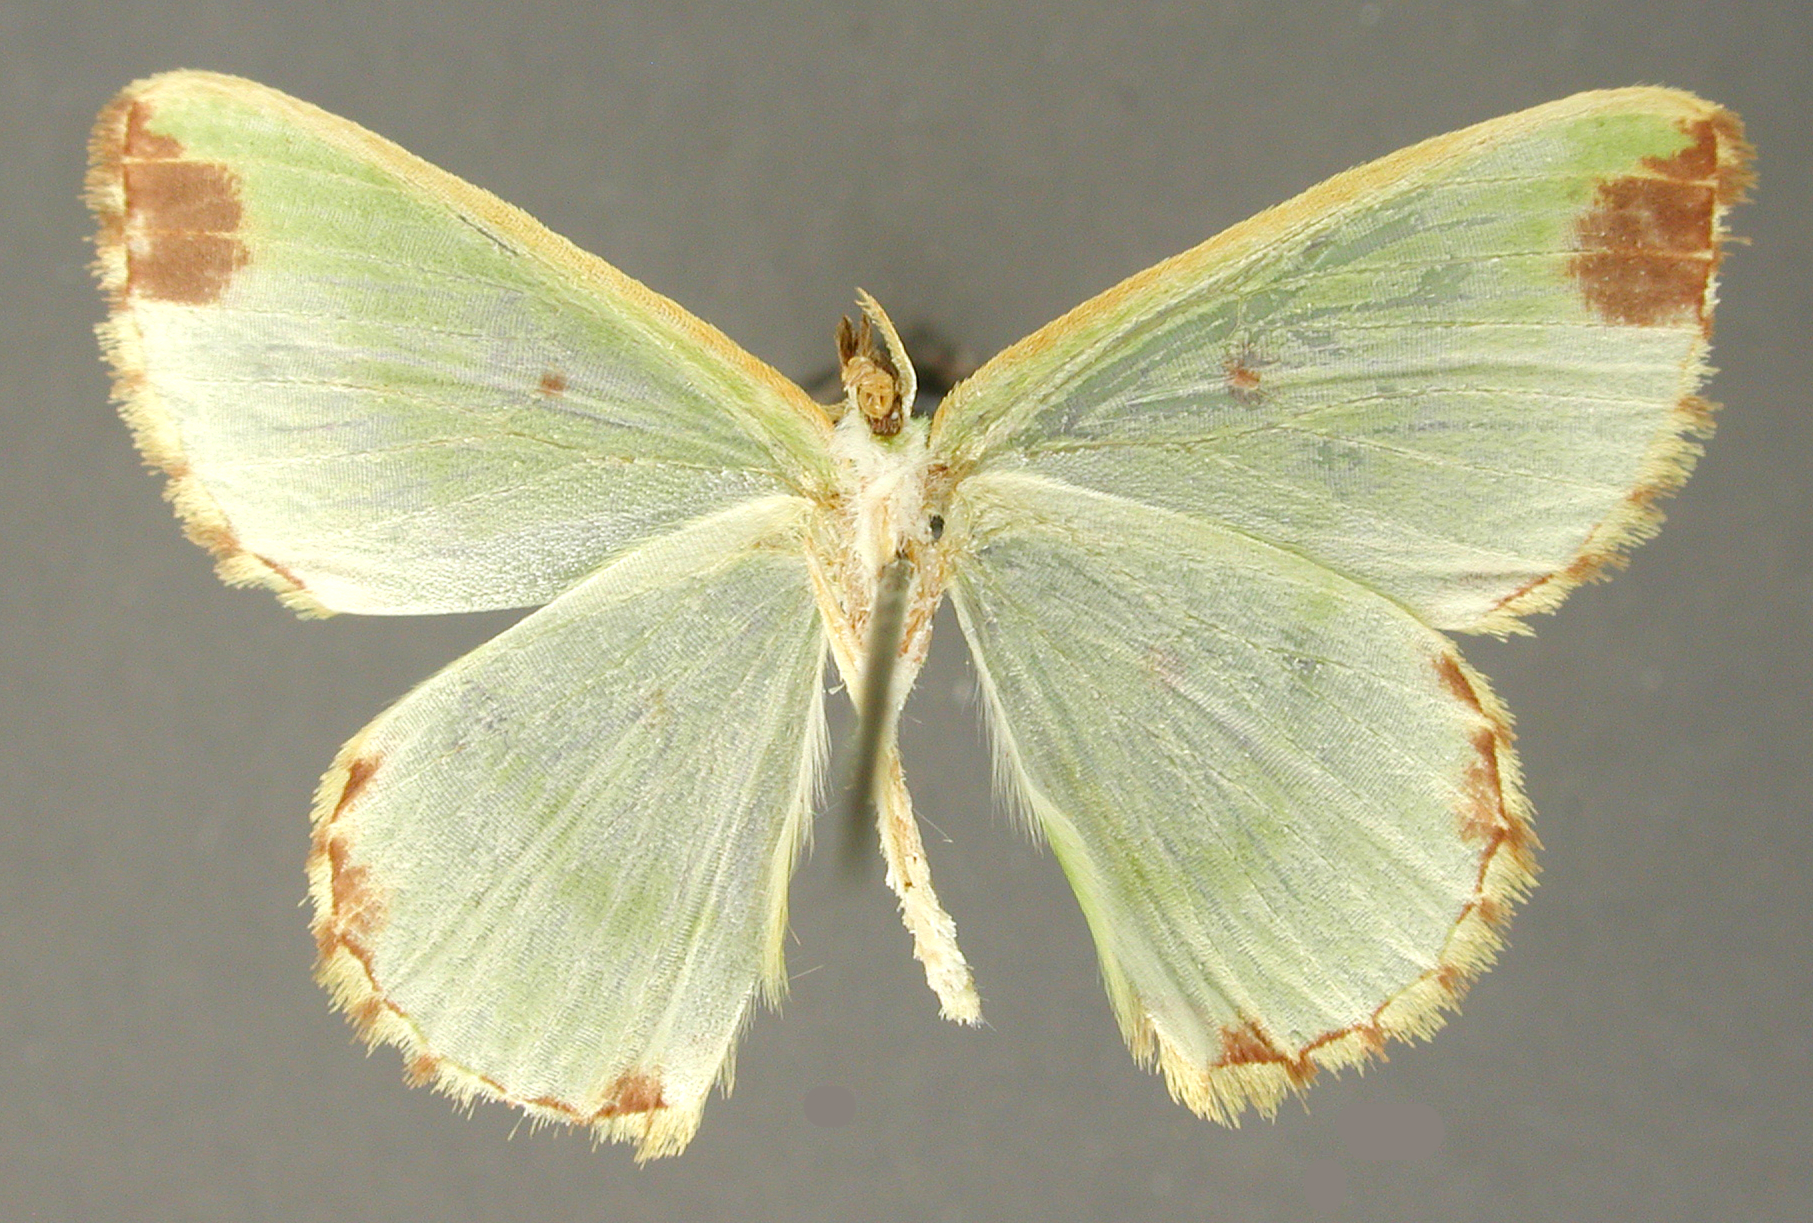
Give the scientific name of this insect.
Racheospila excelsa
